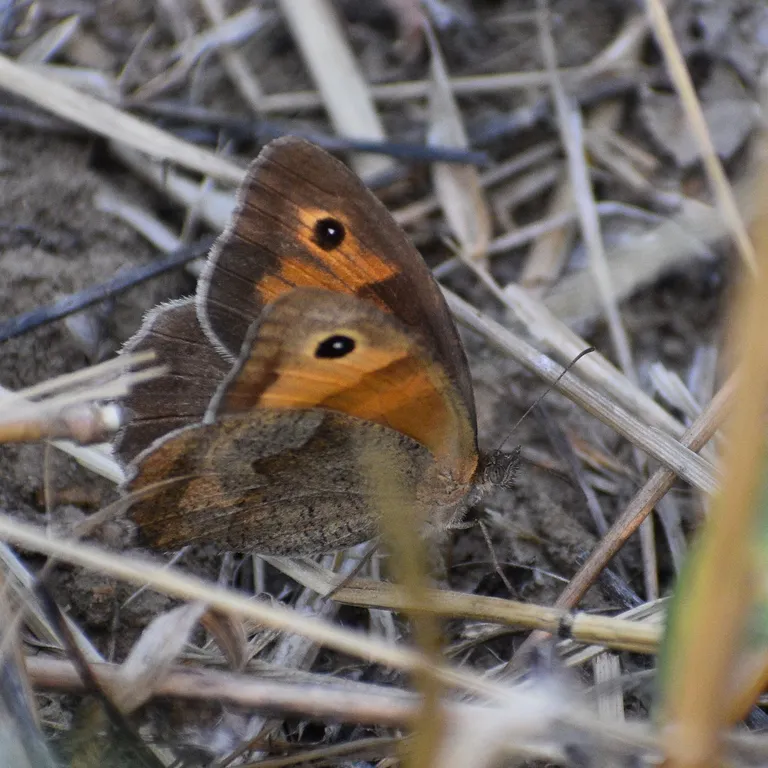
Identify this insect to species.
Maniola jurtina
